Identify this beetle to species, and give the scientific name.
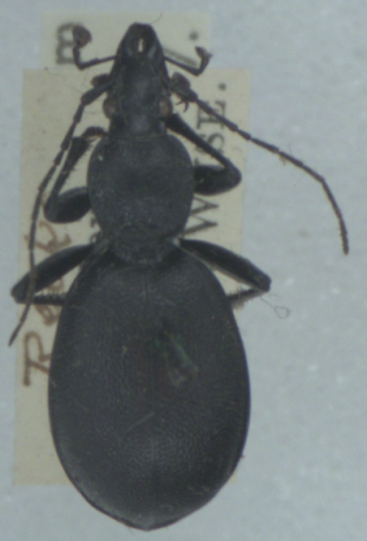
Cychrus caraboides
